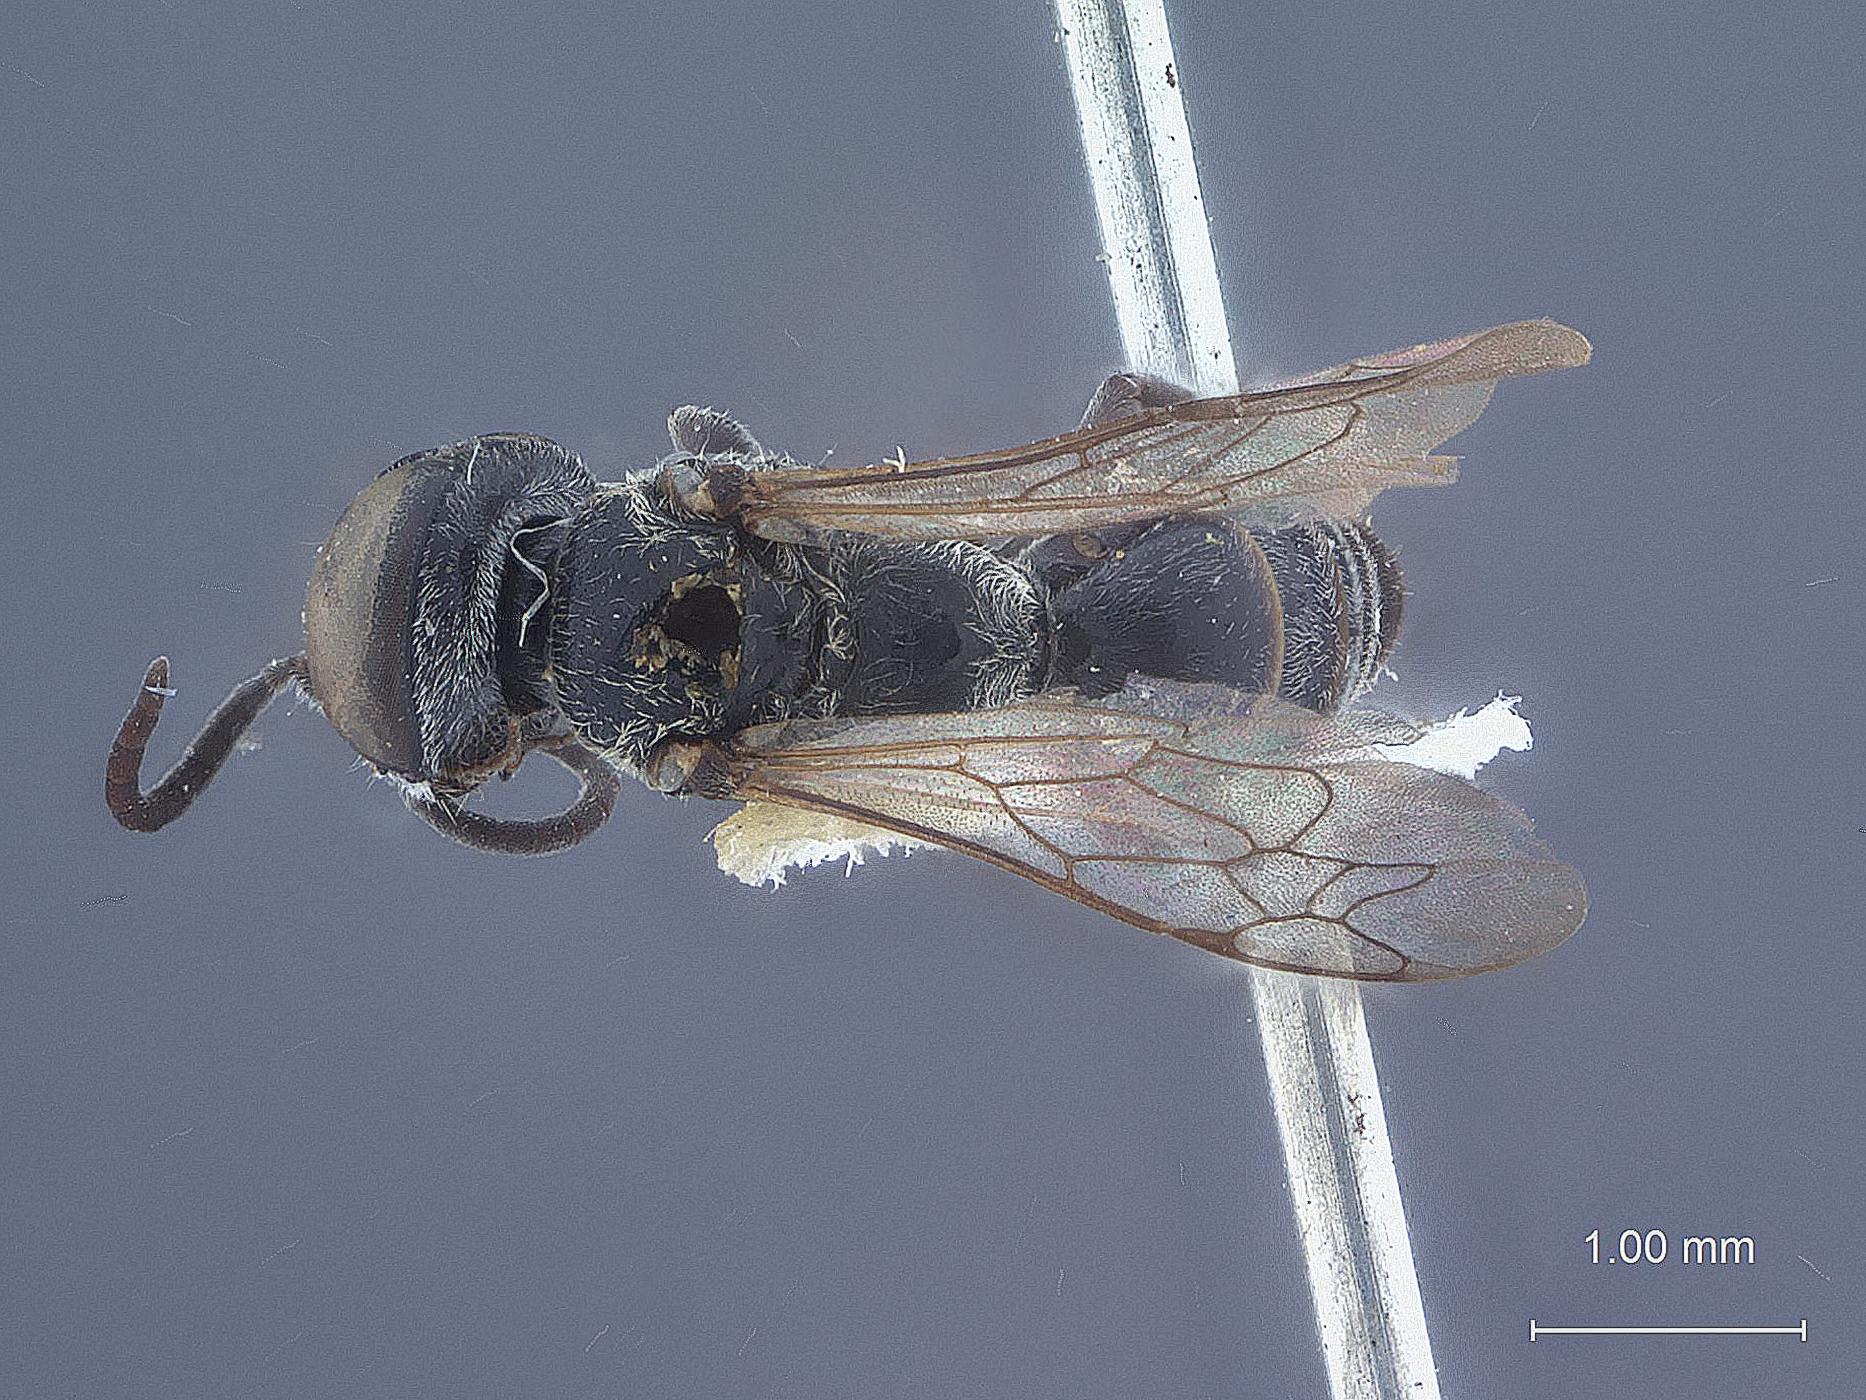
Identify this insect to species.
Tachytes minutus
